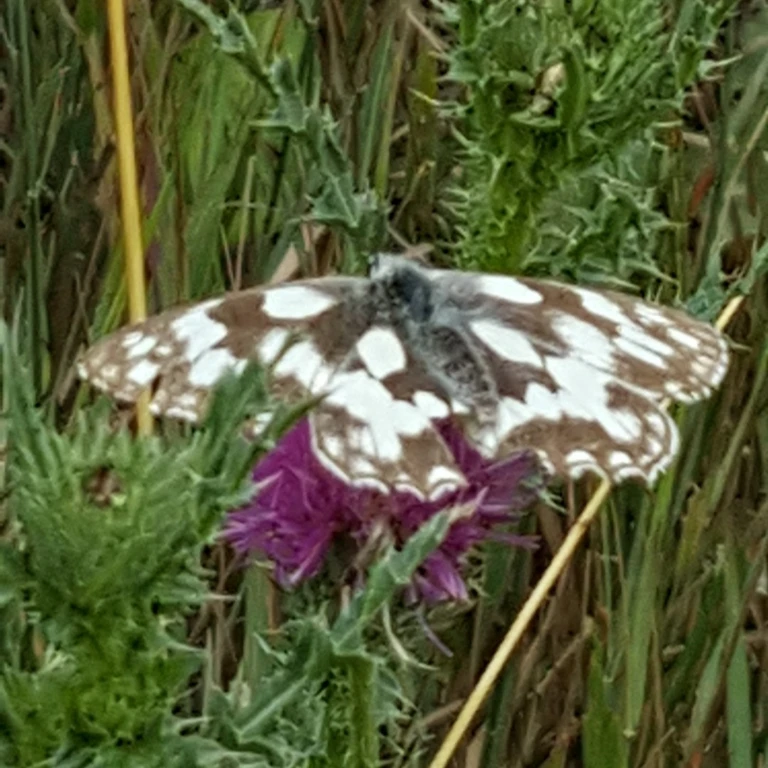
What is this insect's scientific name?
Melanargia galathea
